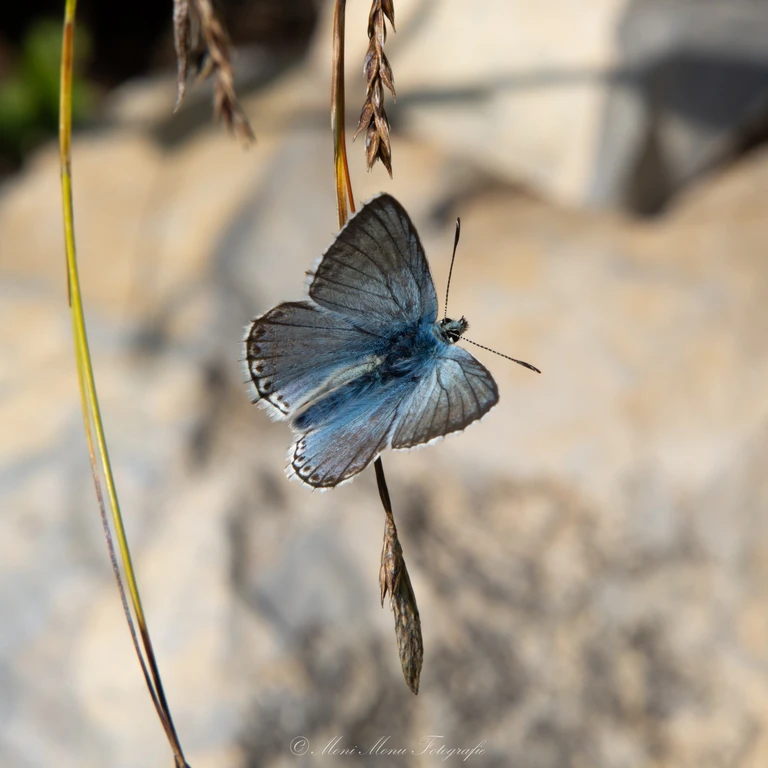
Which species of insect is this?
Lysandra coridon
